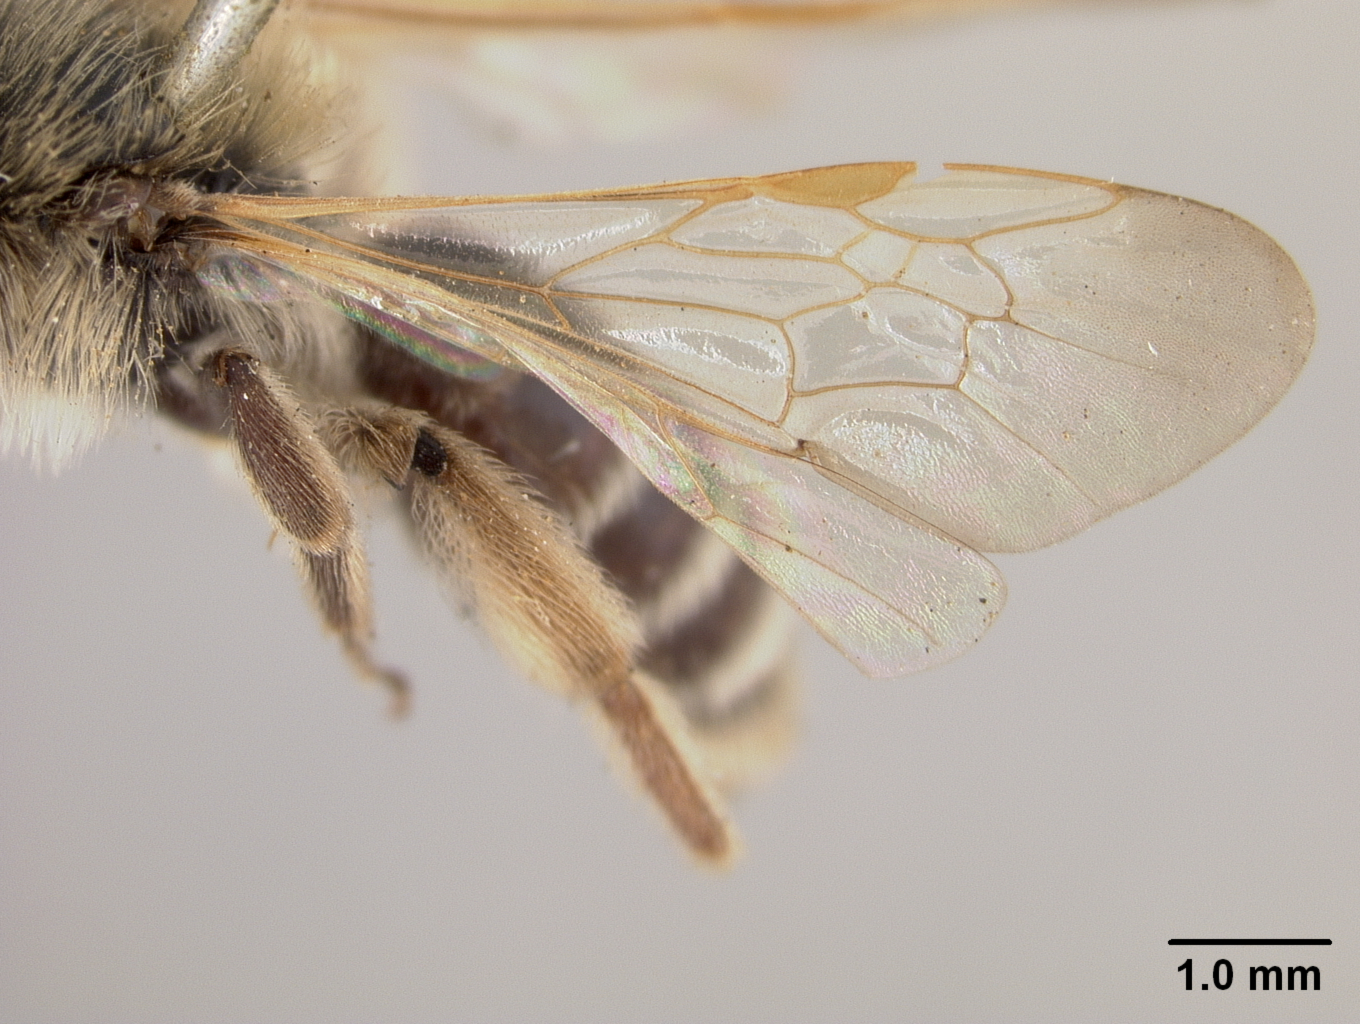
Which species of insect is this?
Cilissa trizonata
